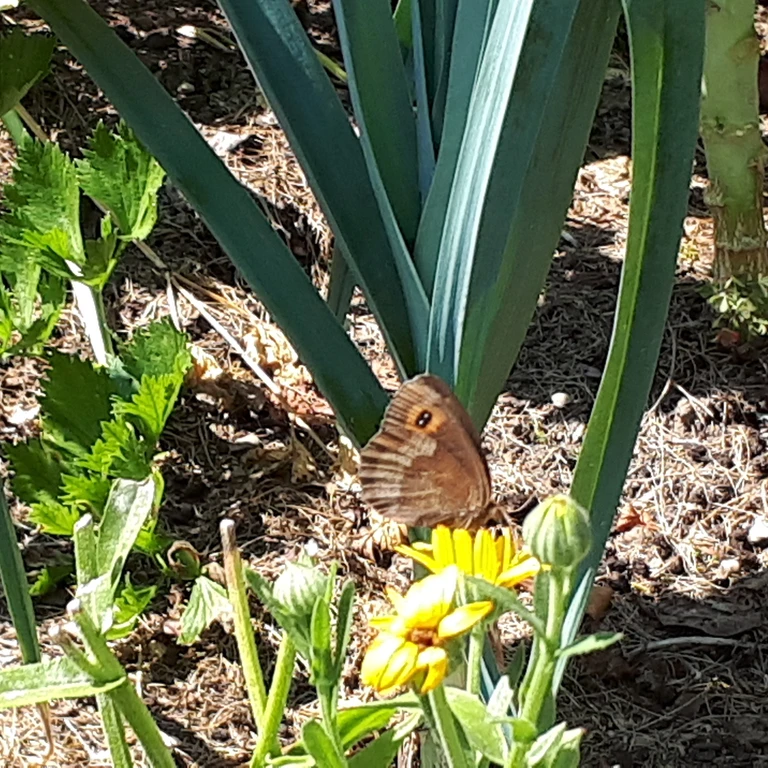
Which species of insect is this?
Erebia aethiops
